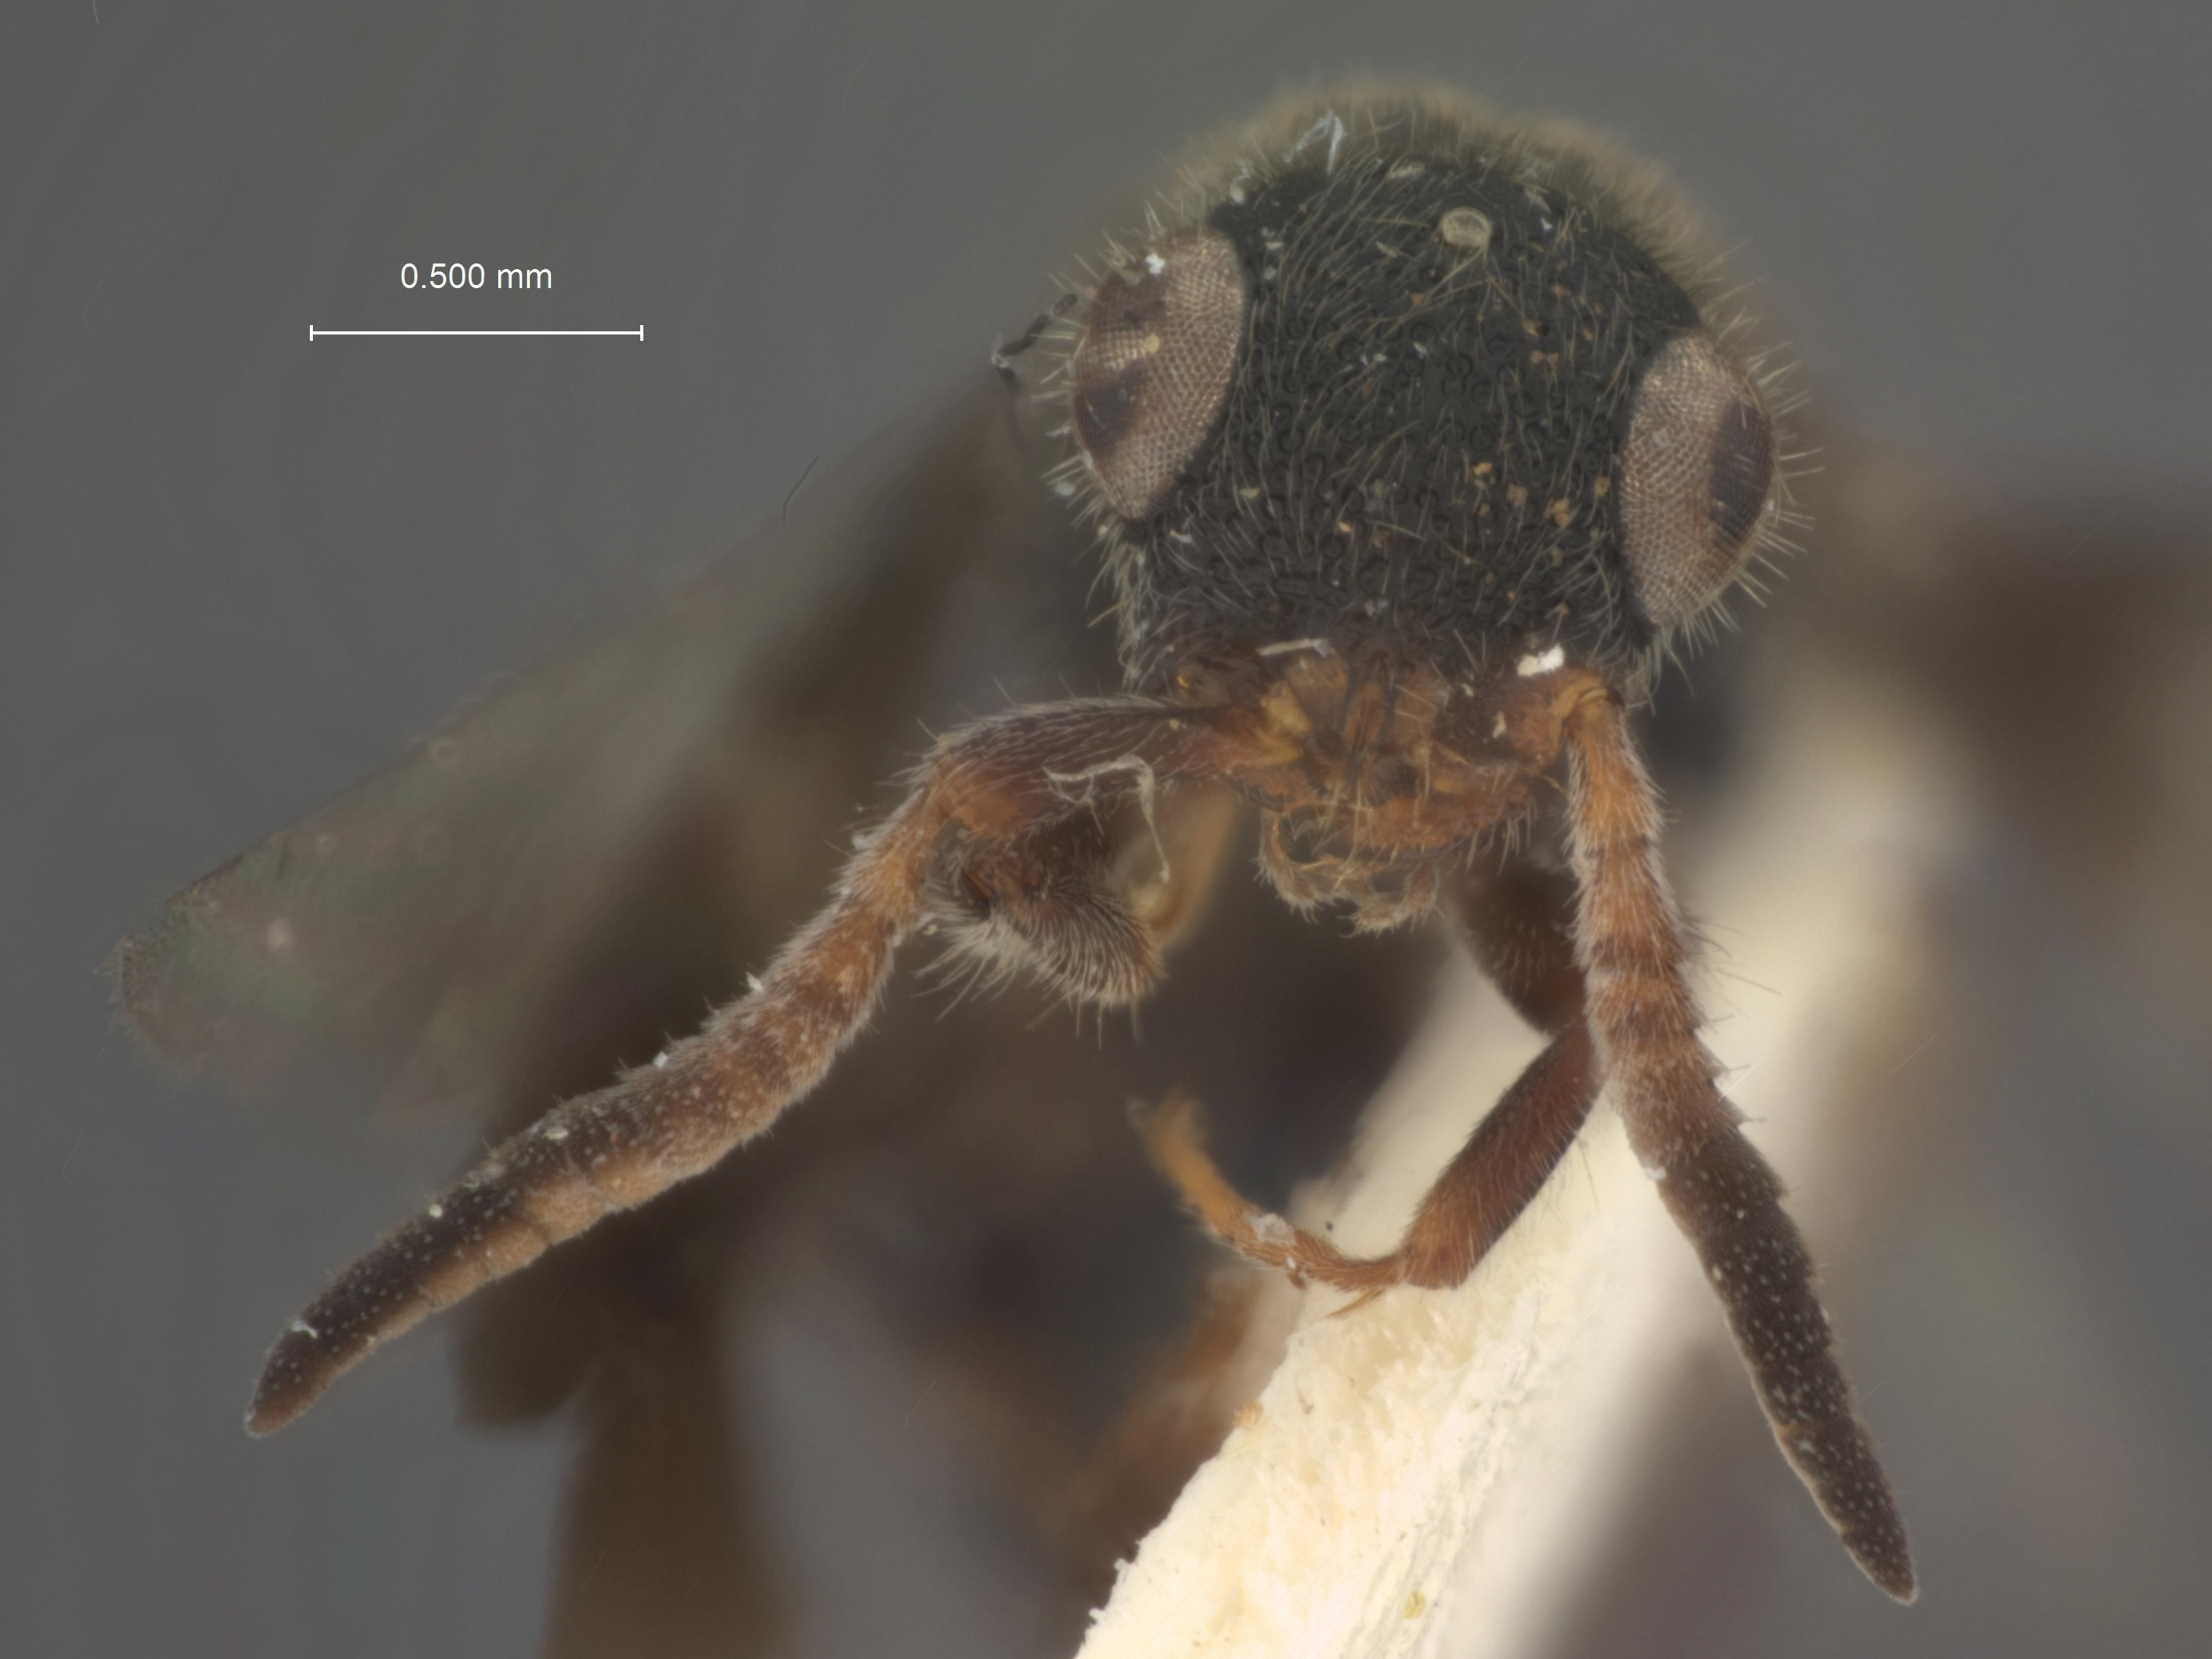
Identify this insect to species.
Sulcomesitius nigroalatus
